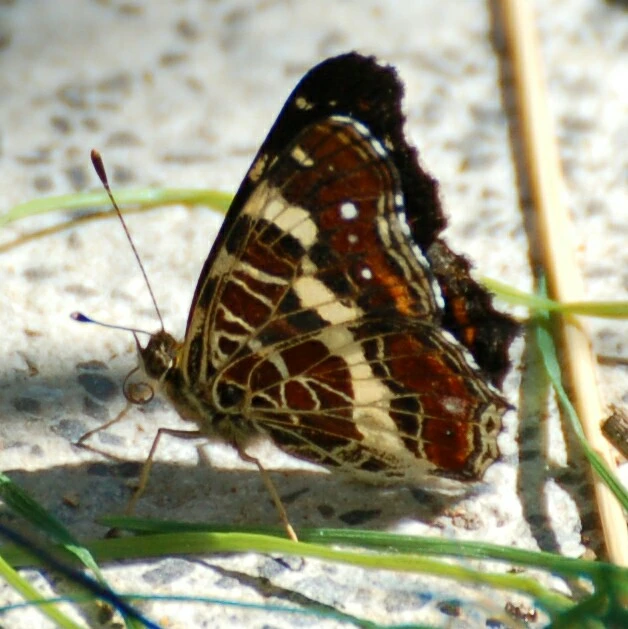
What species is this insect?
Araschnia levana
